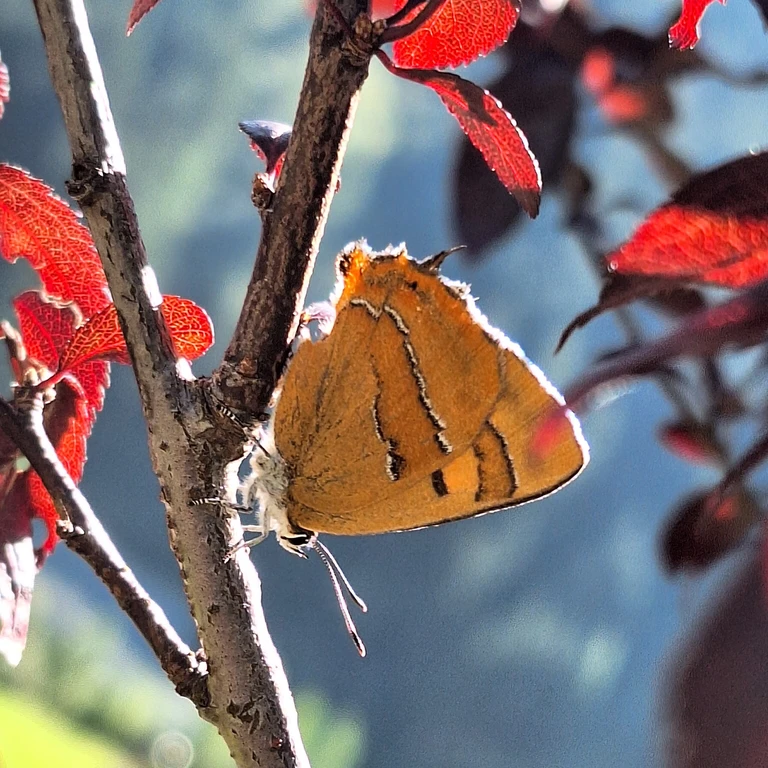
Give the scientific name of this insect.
Thecla betulae
